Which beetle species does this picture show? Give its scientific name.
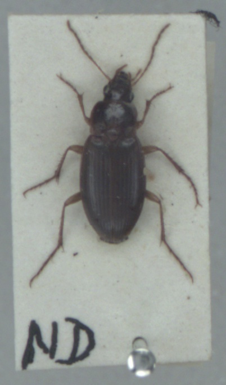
Calathus mollis
